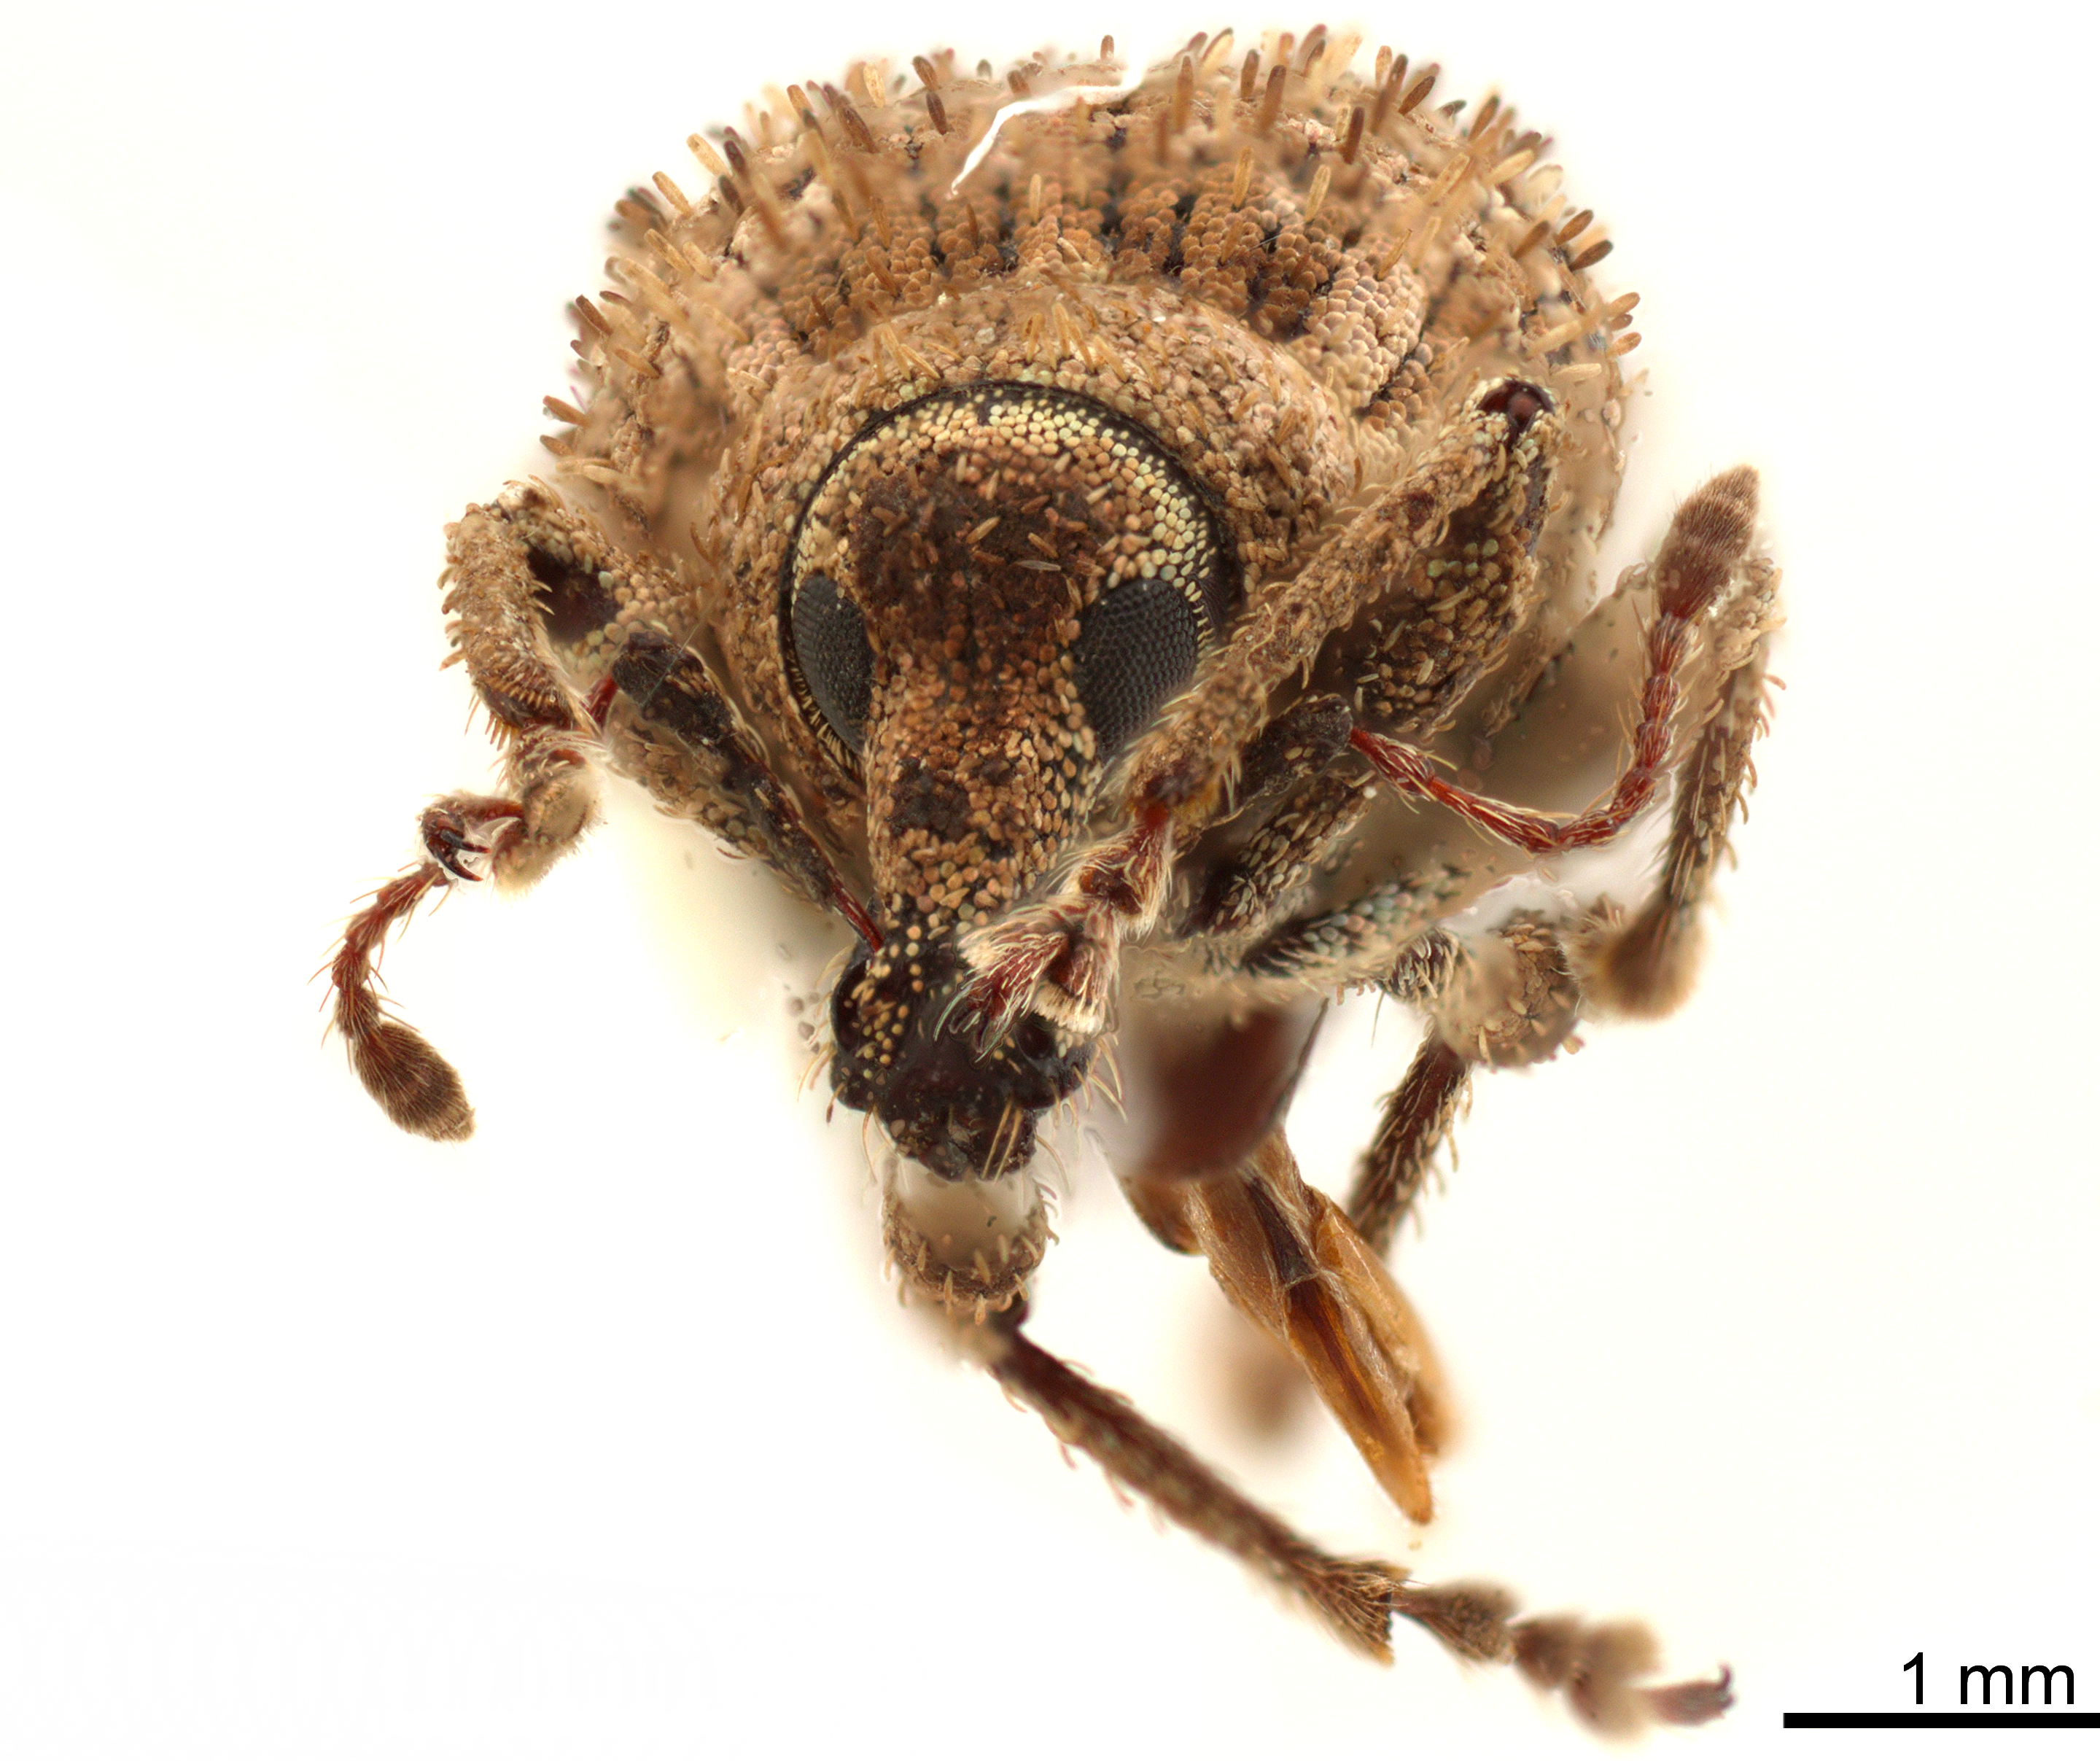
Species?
Dasydema hirtella
